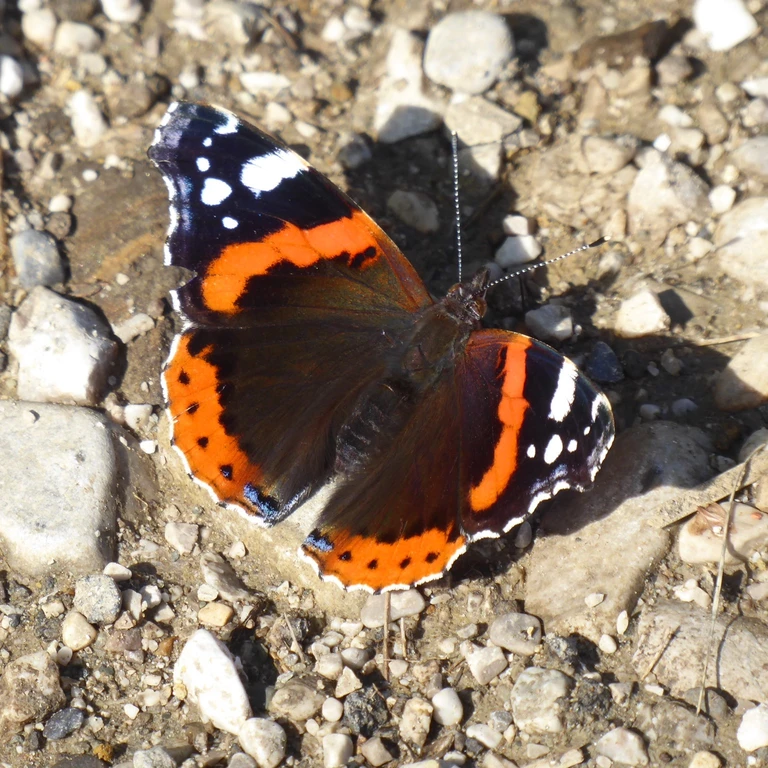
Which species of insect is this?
Vanessa atalanta
